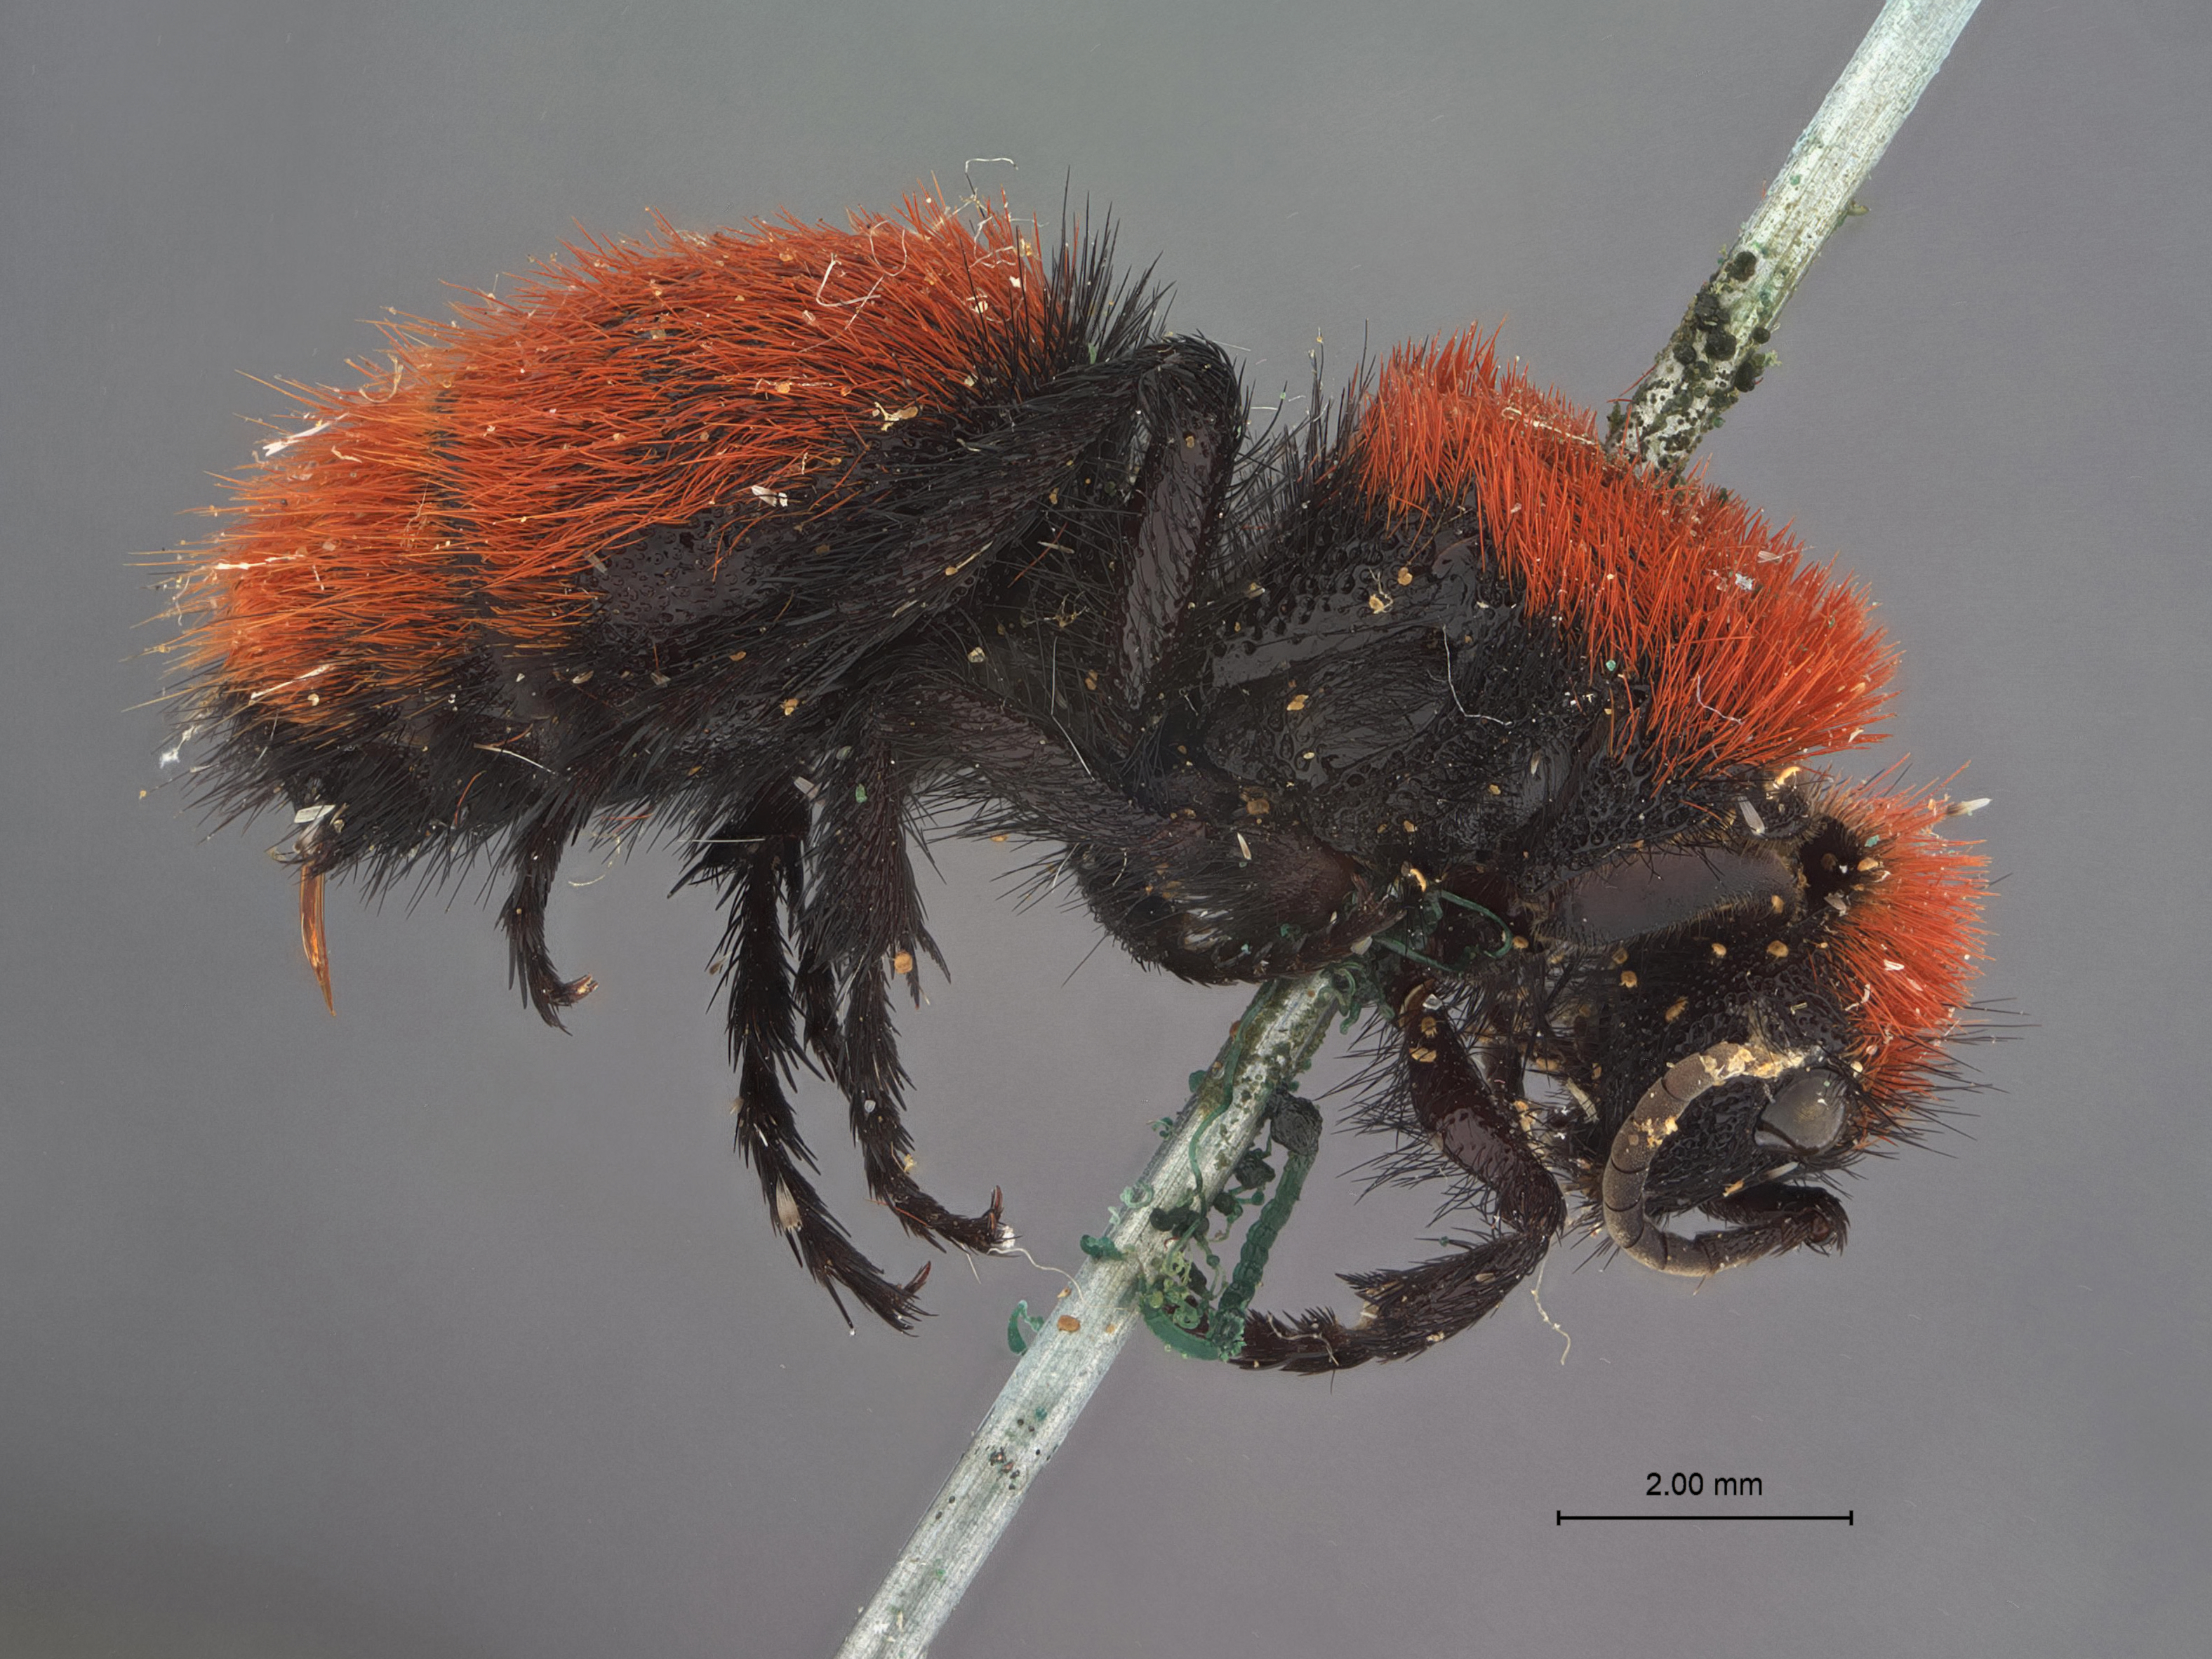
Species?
Ephuta californica
